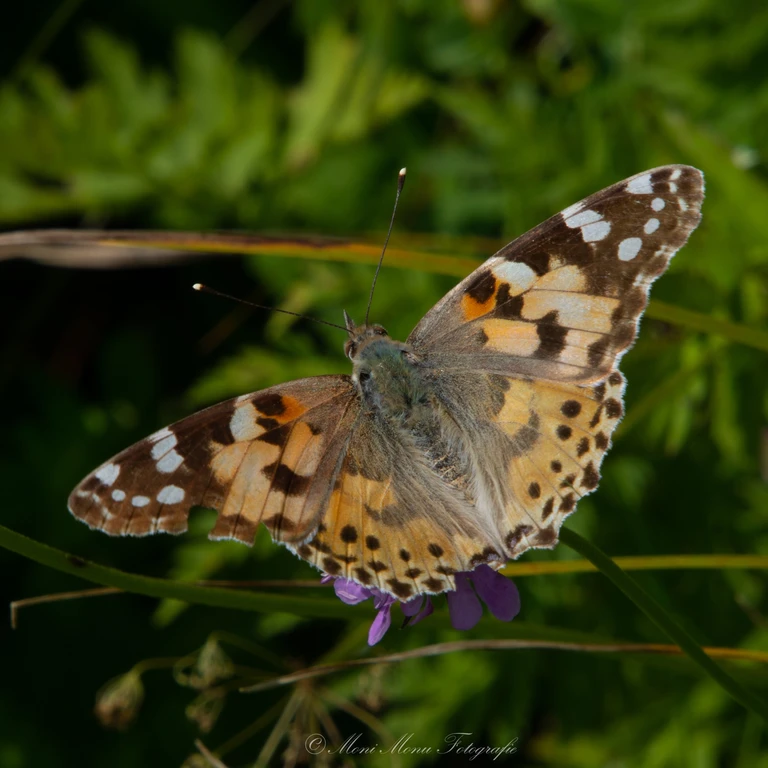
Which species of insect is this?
Vanessa cardui
